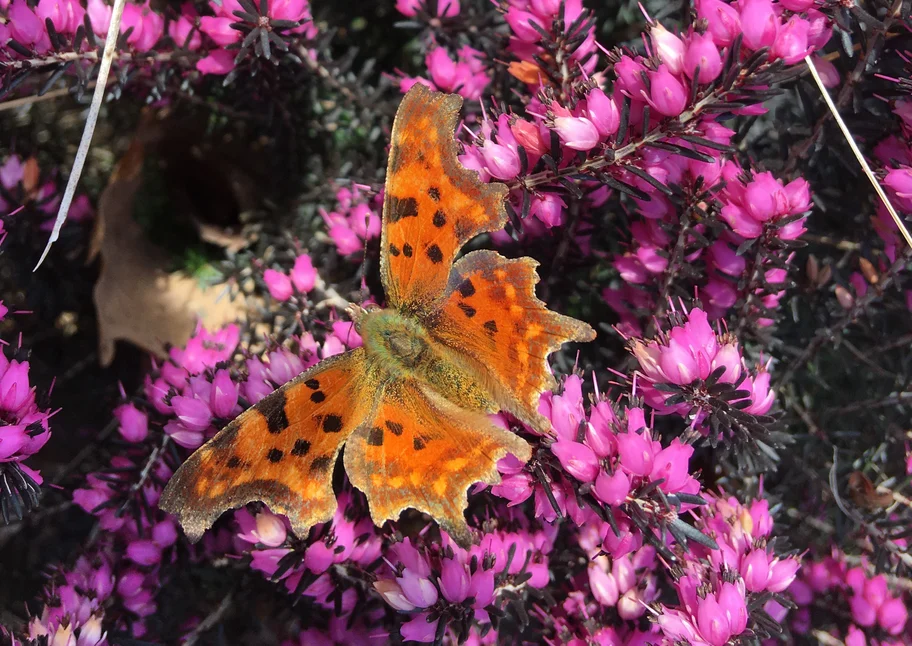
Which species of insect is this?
Polygonia c-album
